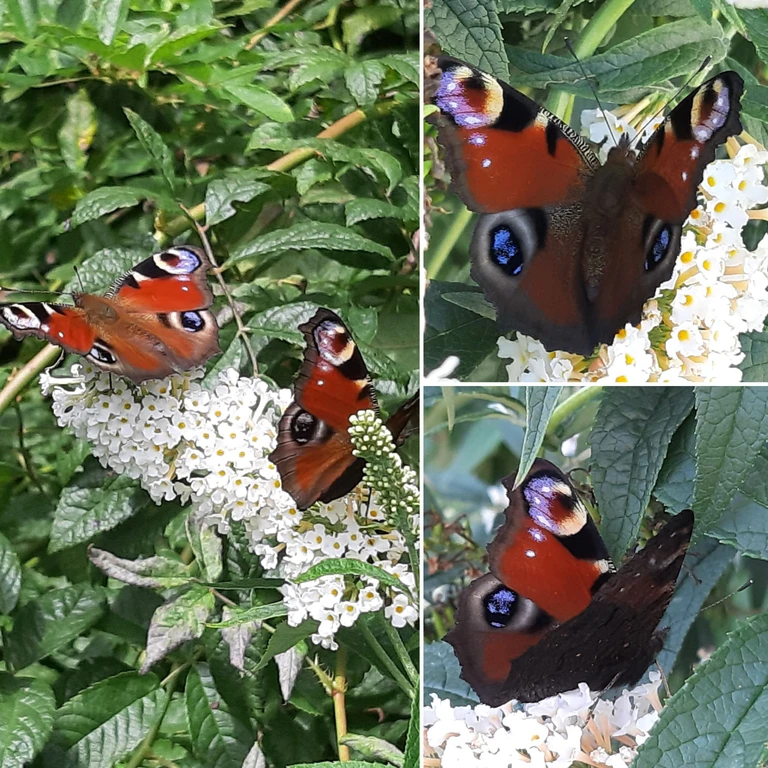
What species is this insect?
Aglais io
